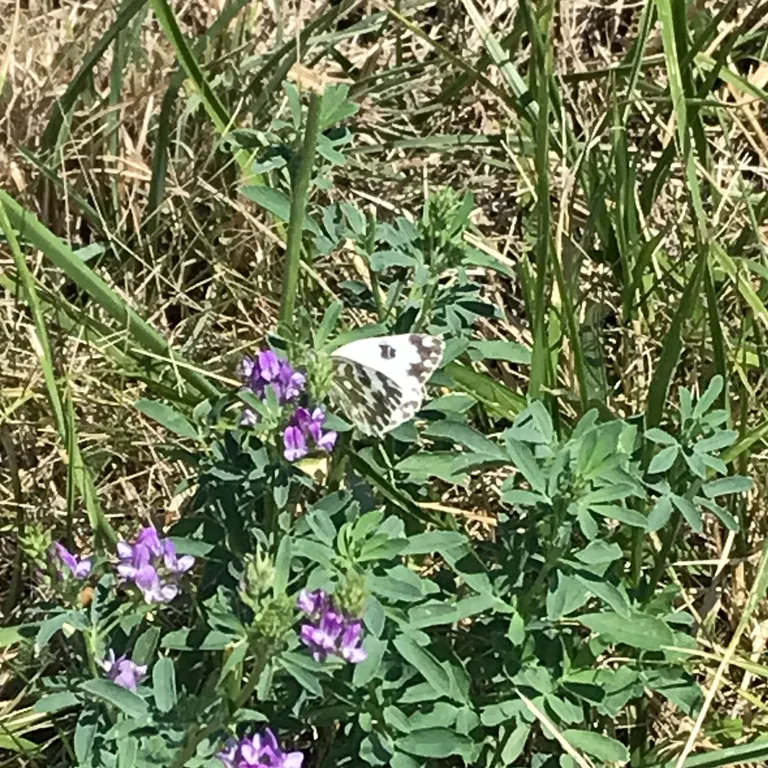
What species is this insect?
Pontia edusa
